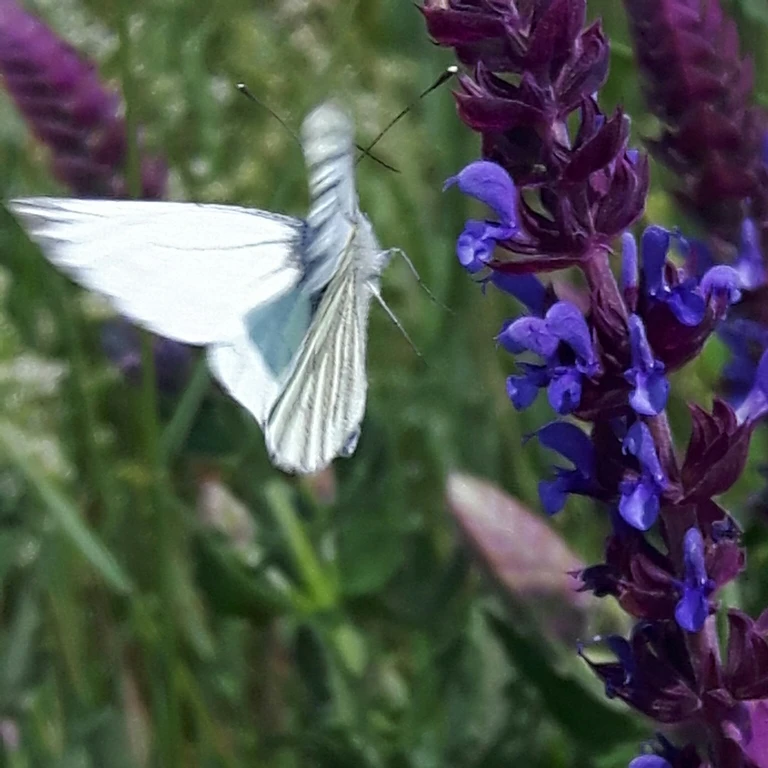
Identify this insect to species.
Pieris napi
